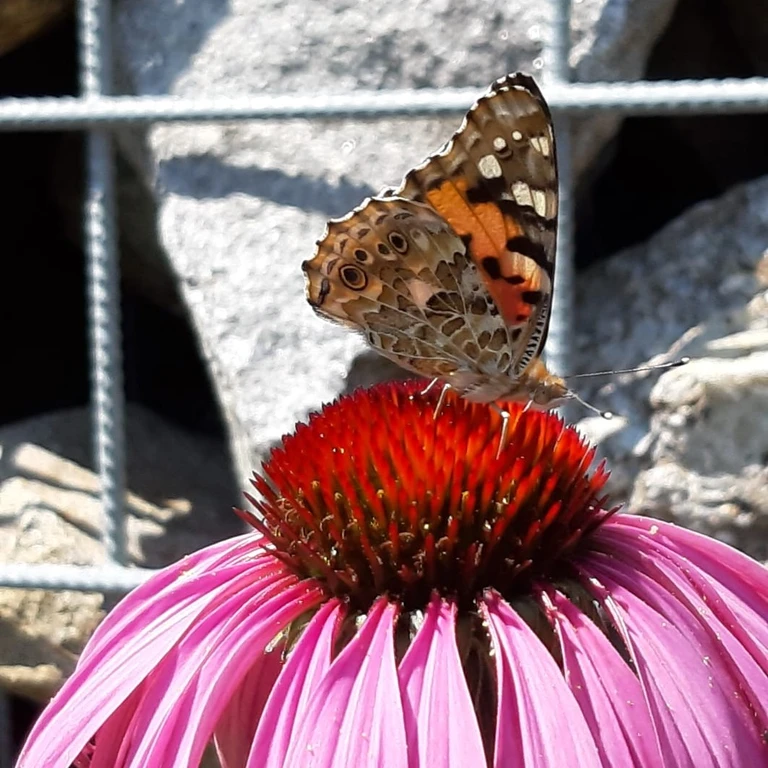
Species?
Vanessa cardui
